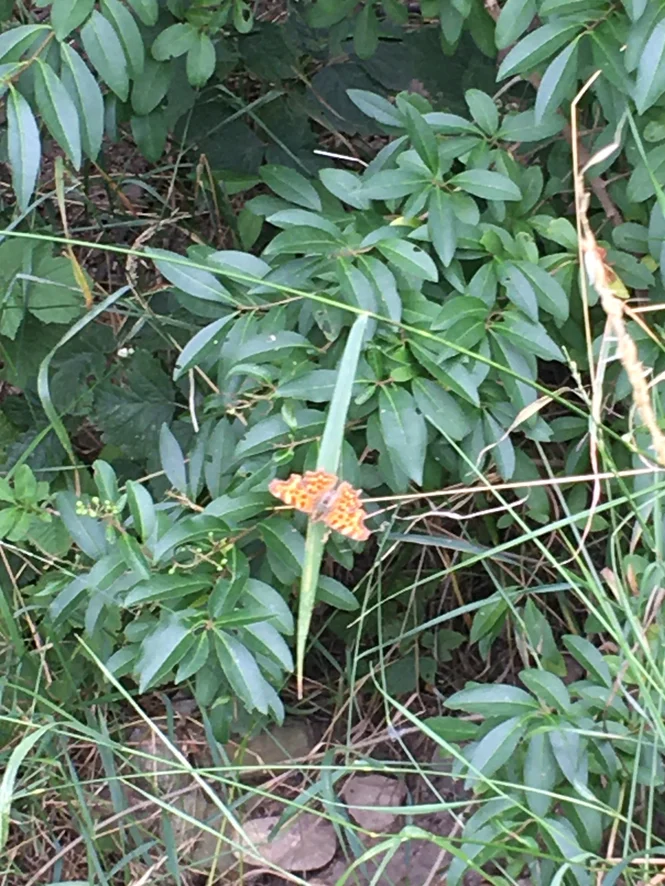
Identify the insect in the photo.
Polygonia c-album
